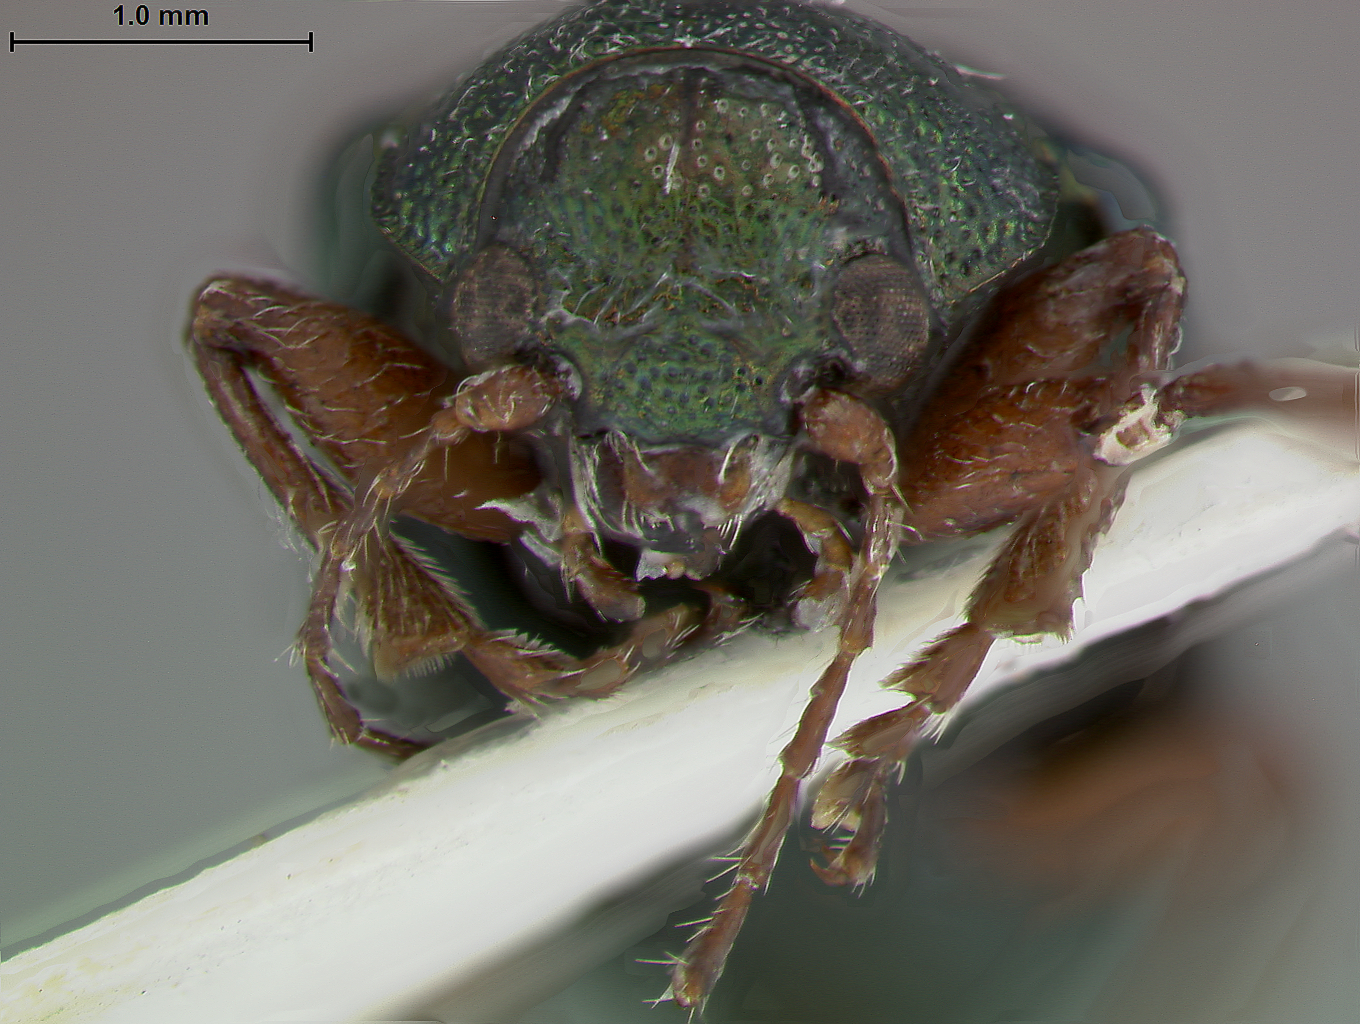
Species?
Colaspis thaleia
